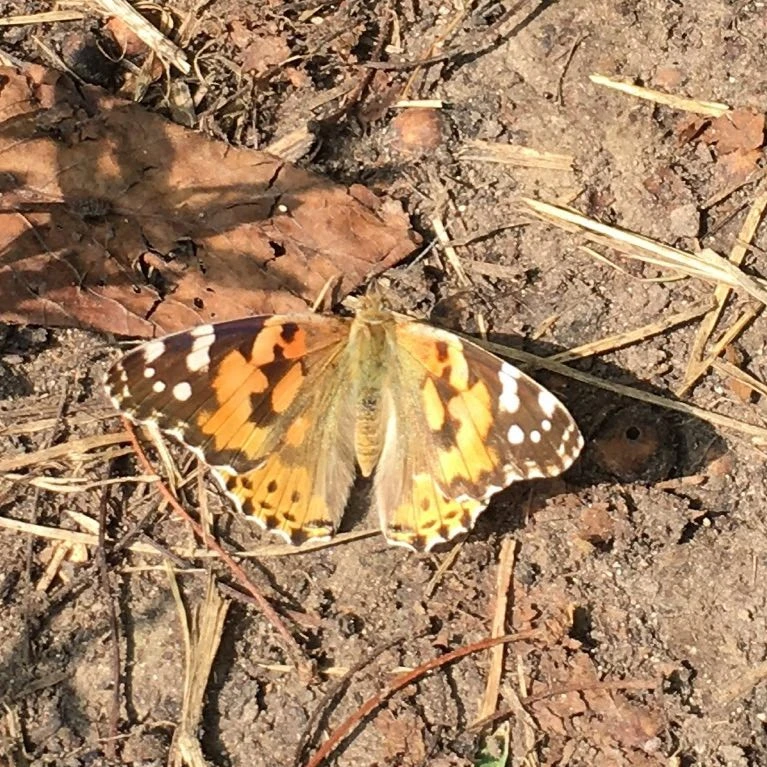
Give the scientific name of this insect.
Vanessa cardui
